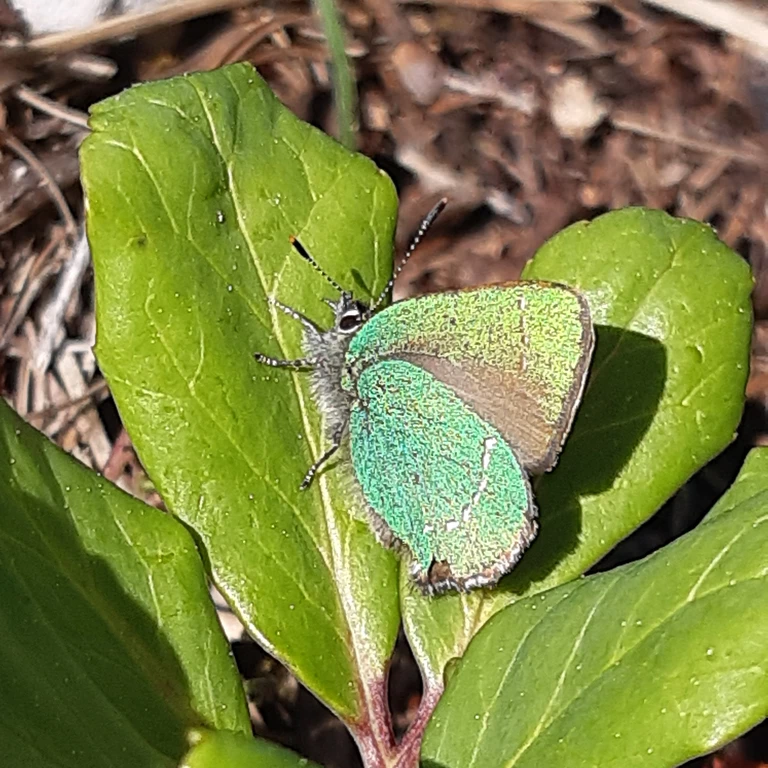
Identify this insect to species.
Callophrys rubi
